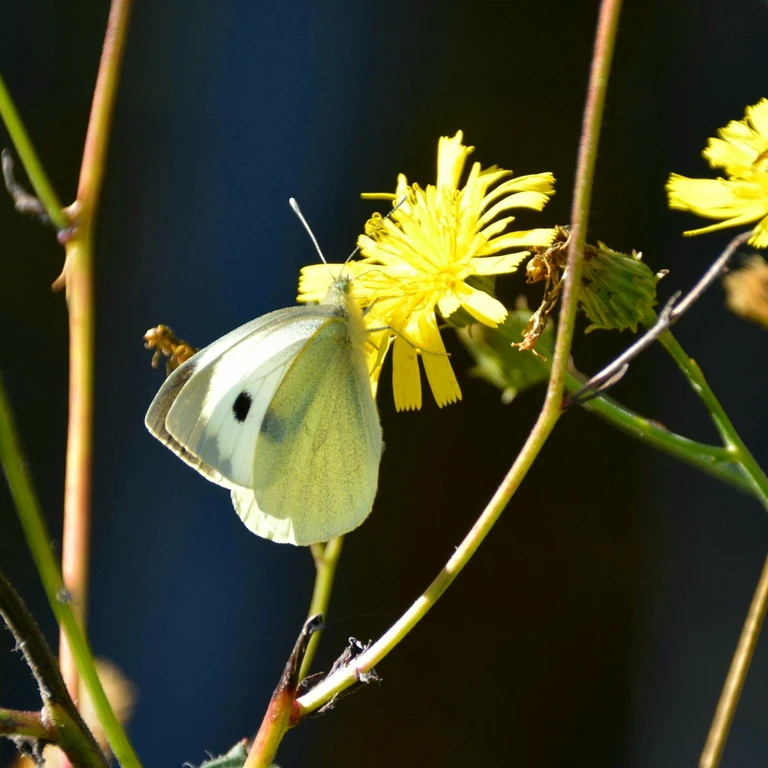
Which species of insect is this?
Pieris brassicae
